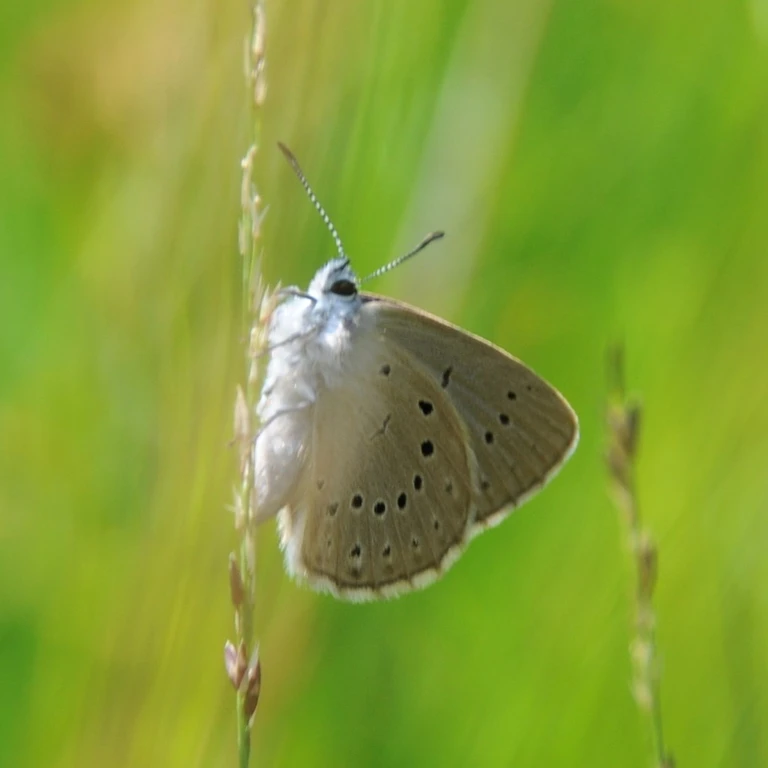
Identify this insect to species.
Phengaris teleius
